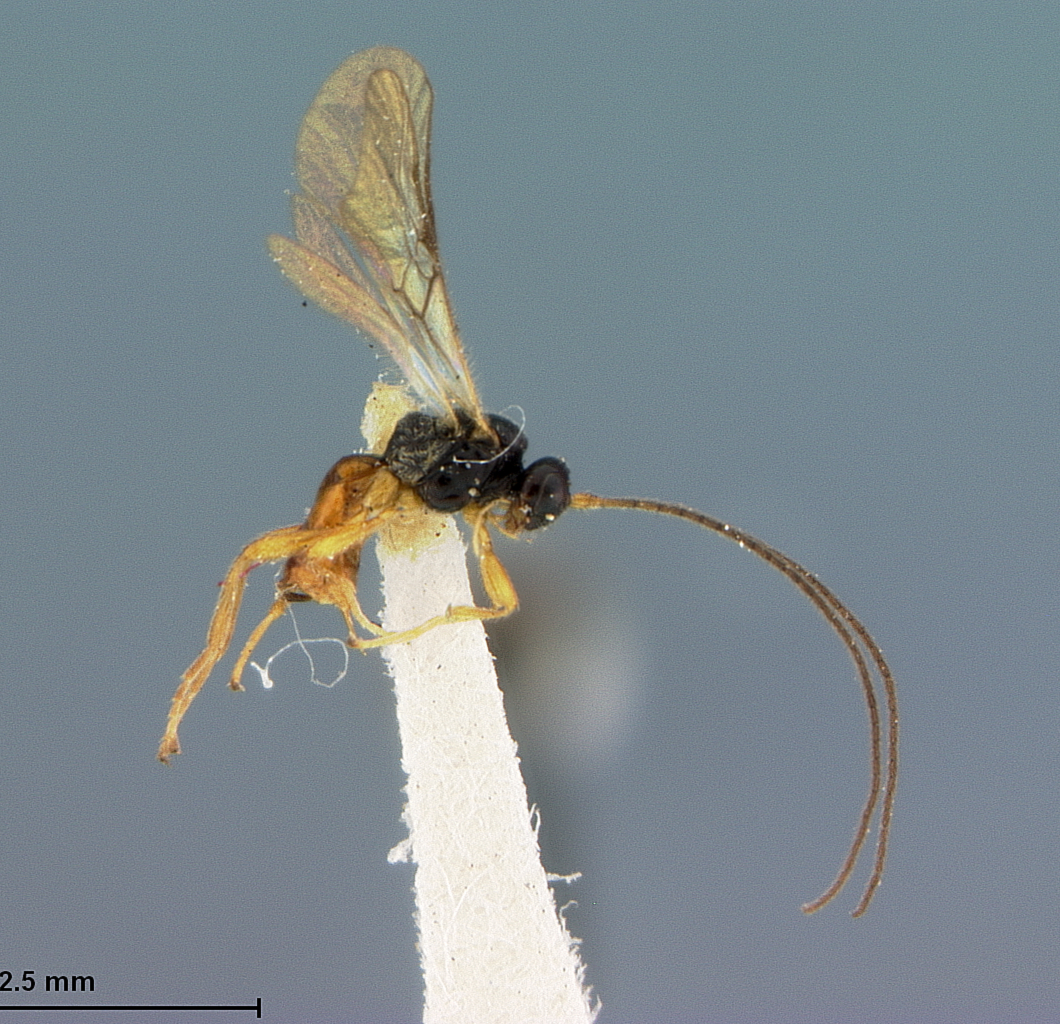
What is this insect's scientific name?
Dacnusa agromyzae
